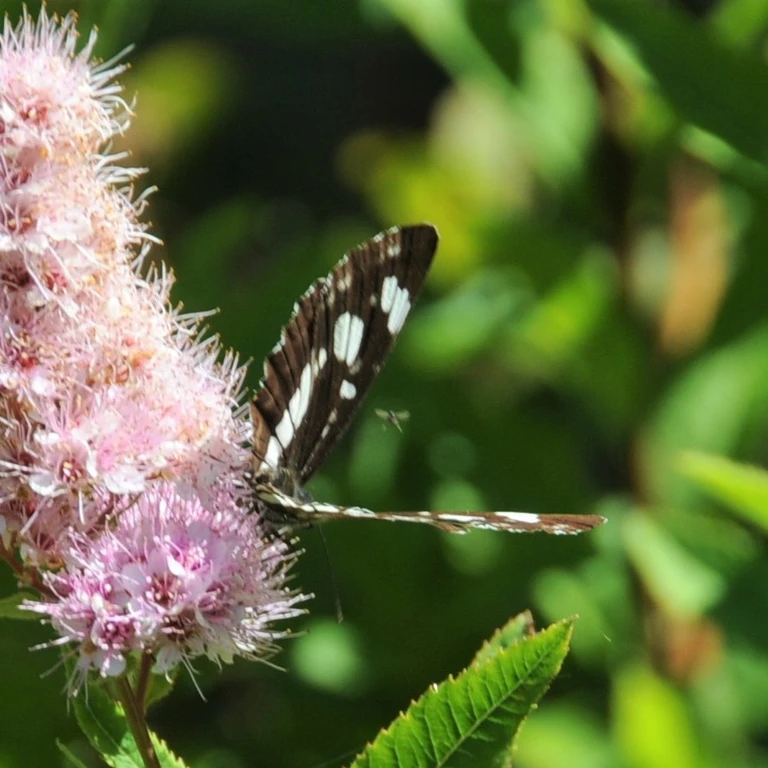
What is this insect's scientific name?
Neptis rivularis
